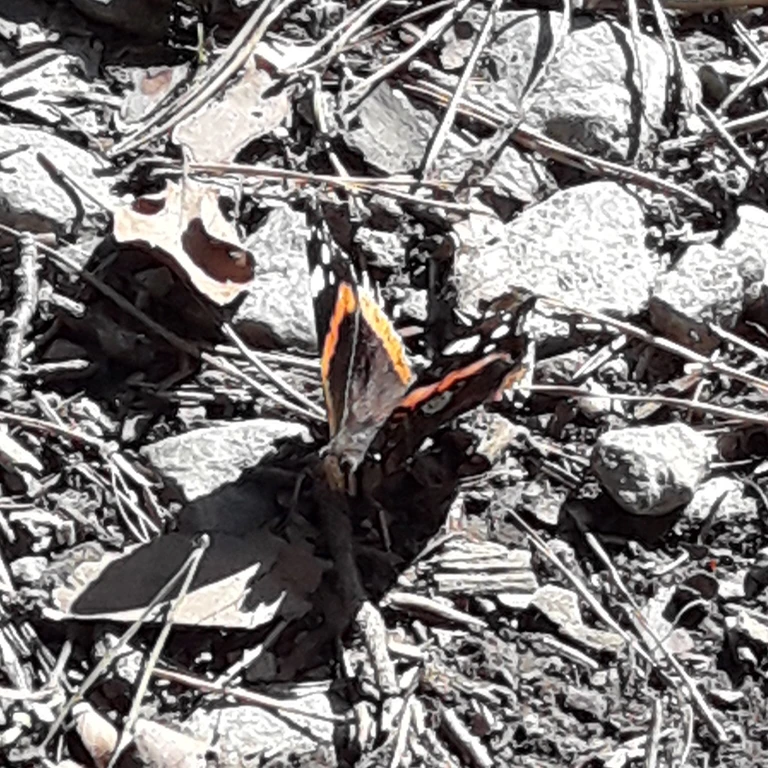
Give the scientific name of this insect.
Vanessa atalanta
